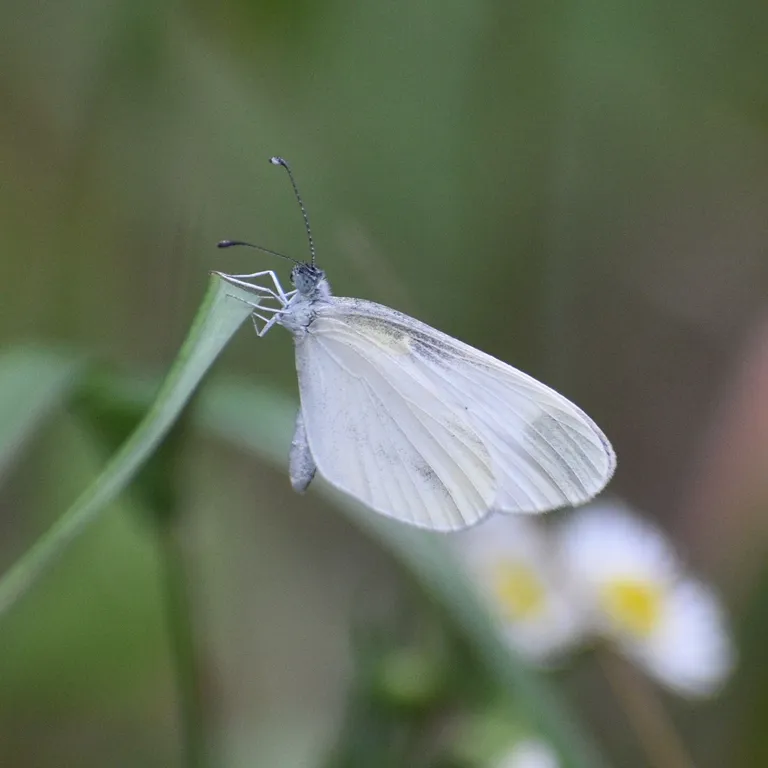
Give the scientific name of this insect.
Leptidea sinapis/juvernica
